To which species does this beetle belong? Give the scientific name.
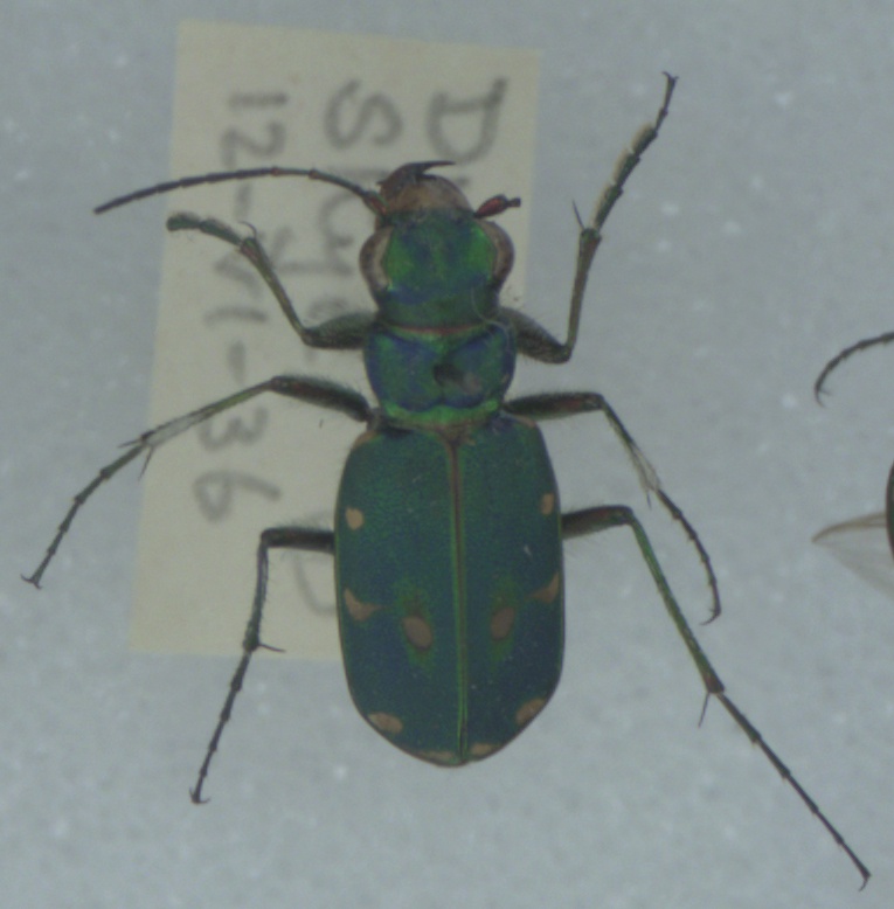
Cicindela campestris
